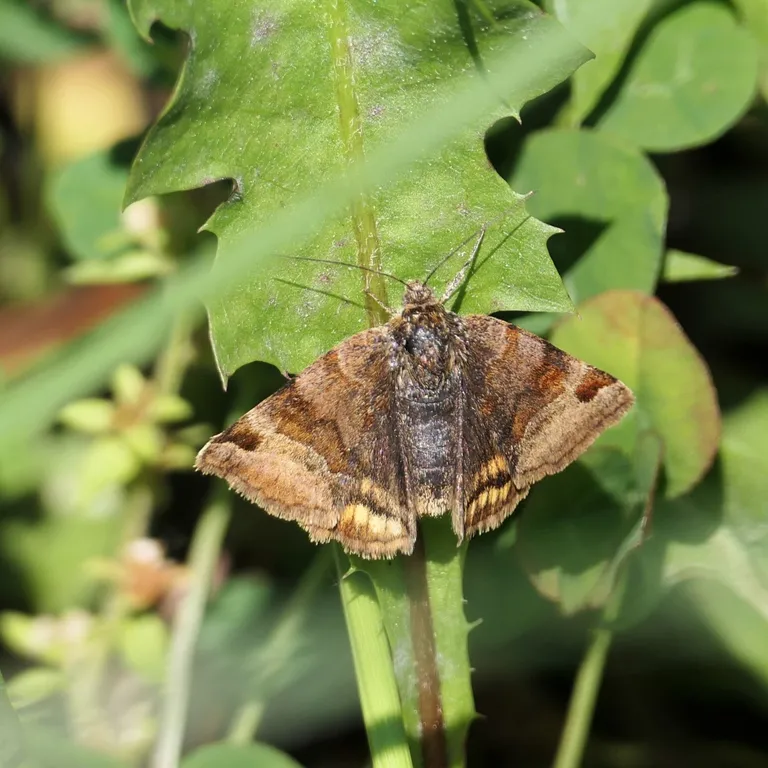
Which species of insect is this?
Euclidia glyphica
